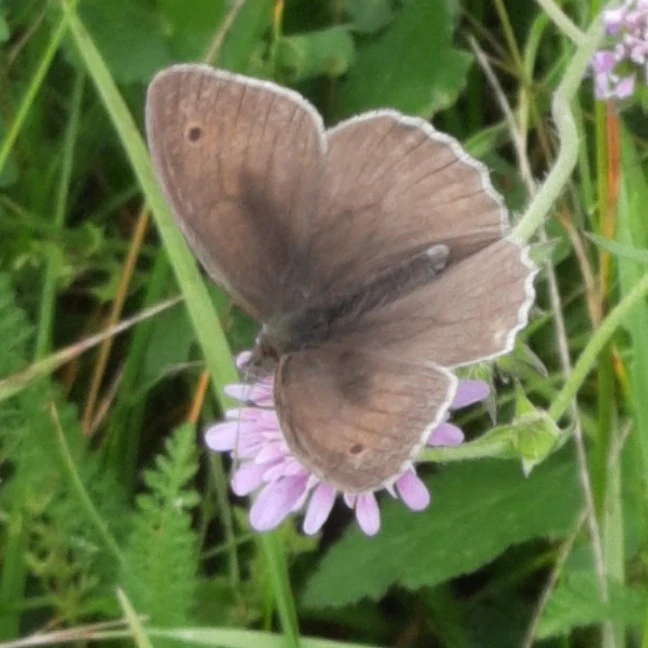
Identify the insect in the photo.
Maniola jurtina
